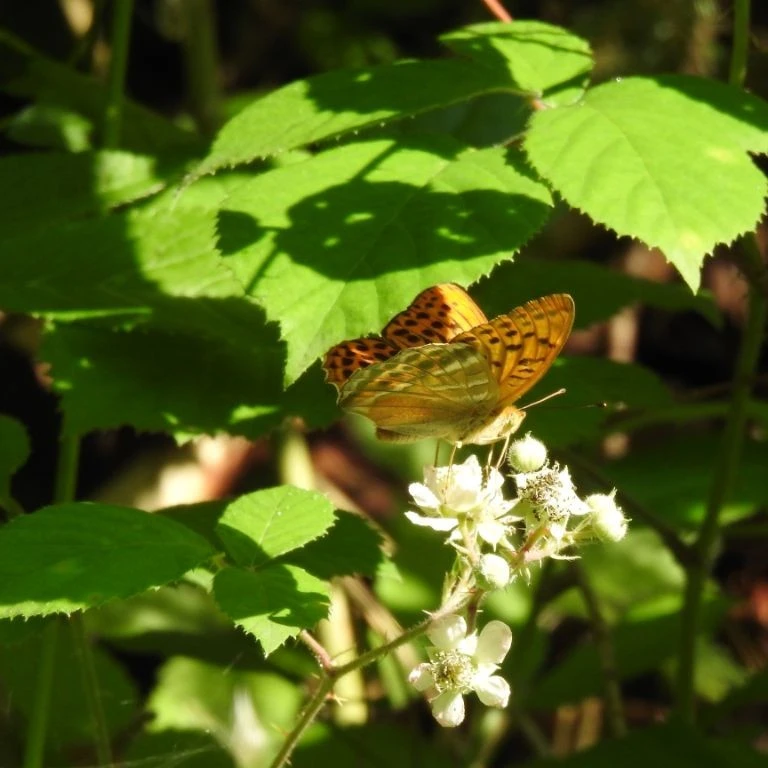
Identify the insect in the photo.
Argynnis paphia
